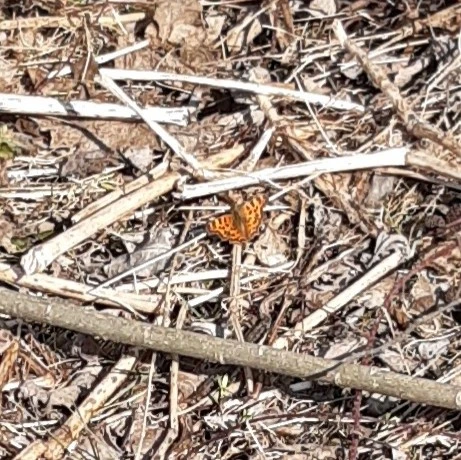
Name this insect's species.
Polygonia c-album
